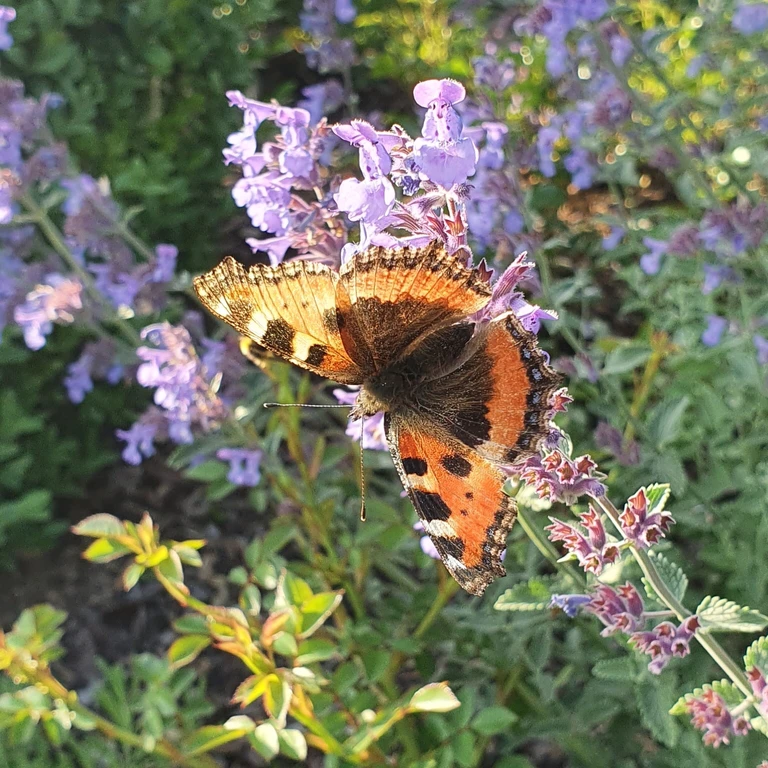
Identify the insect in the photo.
Aglais urticae
